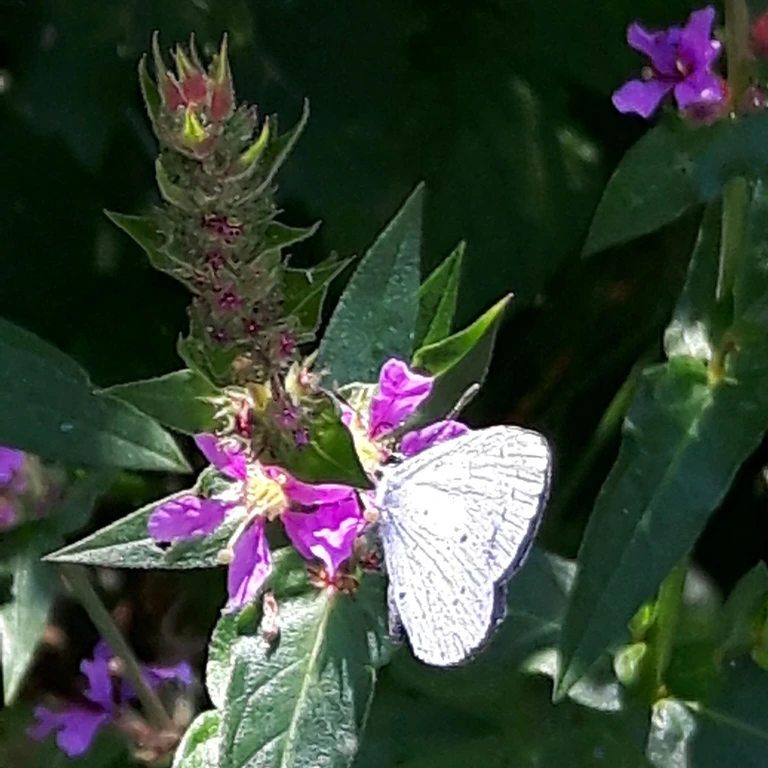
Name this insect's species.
Celastrina argiolus
